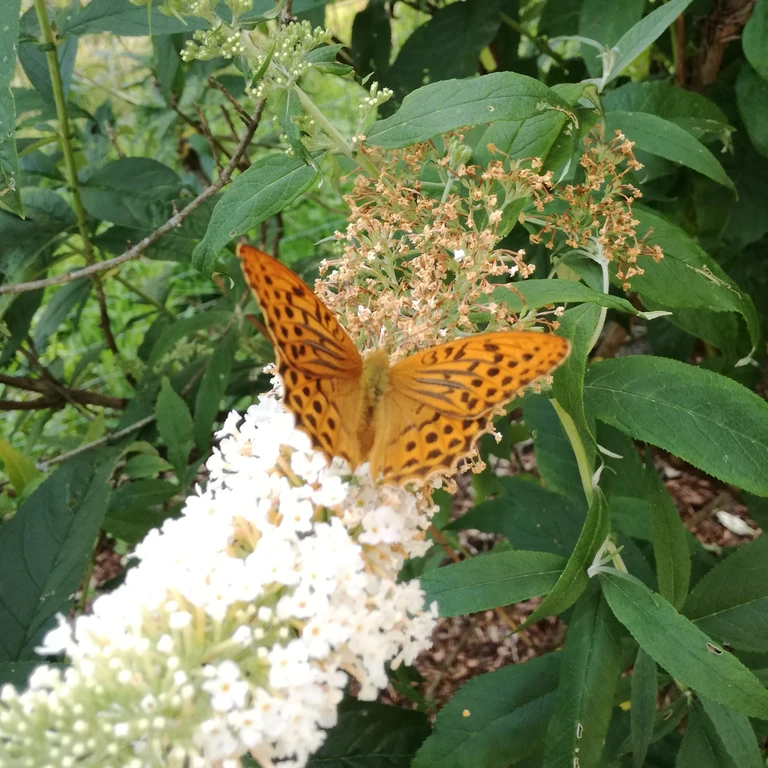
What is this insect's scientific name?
Argynnis paphia
